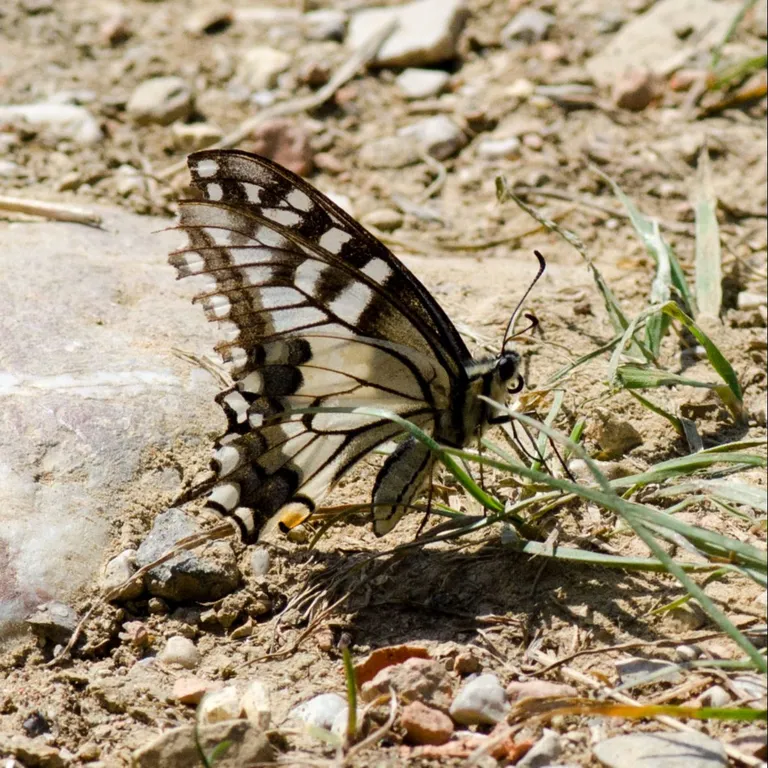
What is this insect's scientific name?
Papilio machaon
